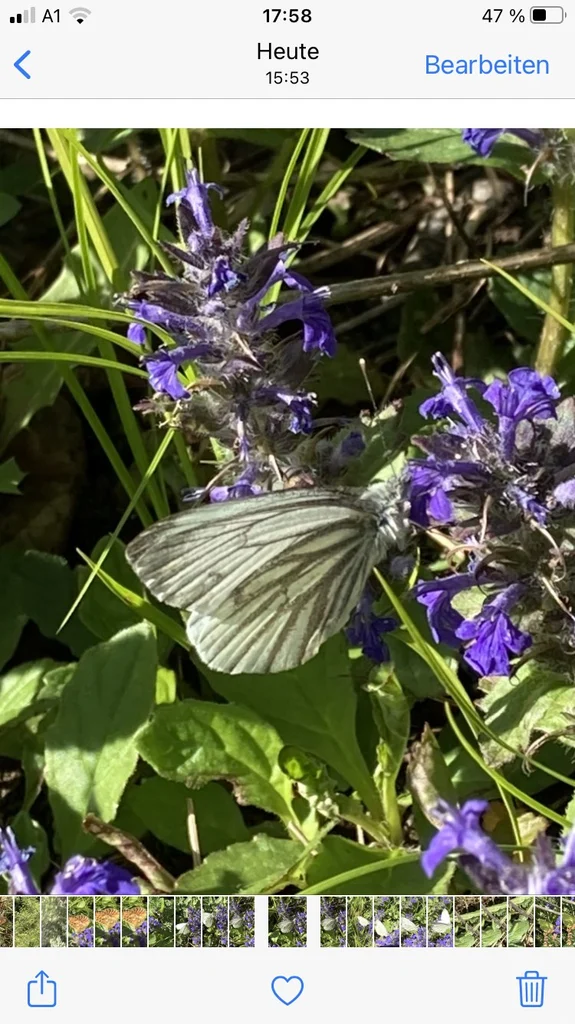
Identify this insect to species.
Pieris napi
